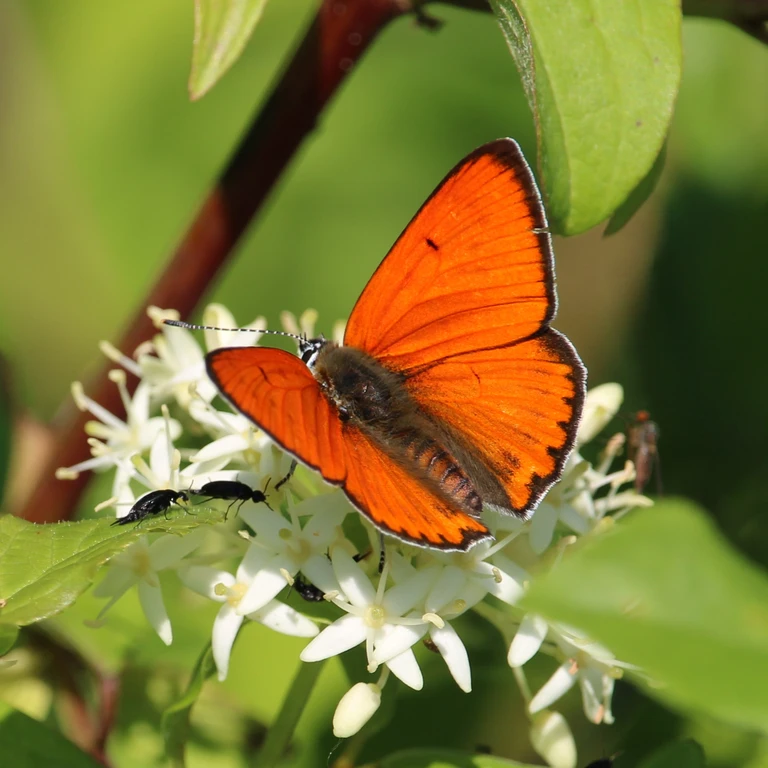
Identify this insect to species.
Lycaena dispar
